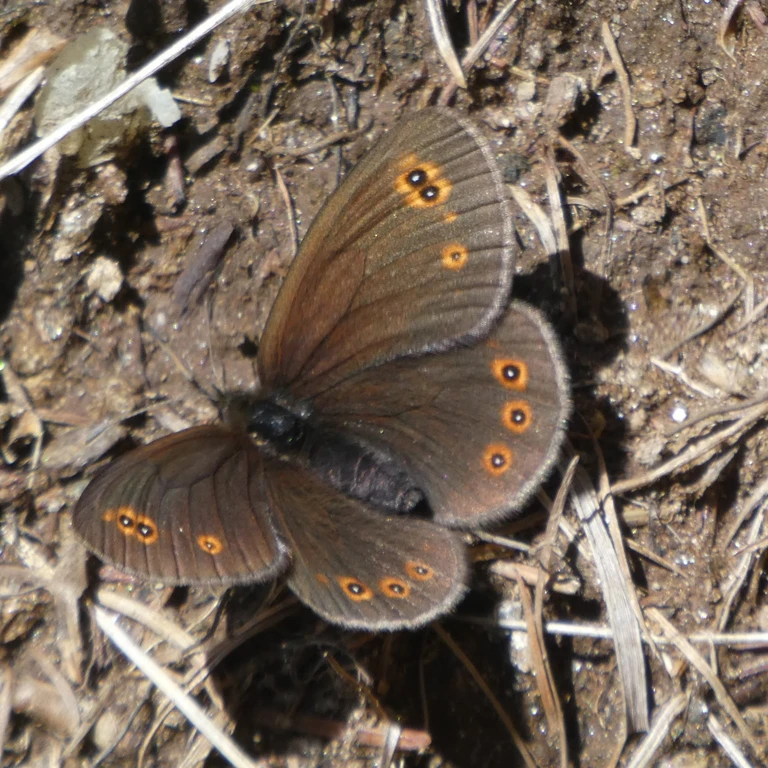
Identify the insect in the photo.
Erebia medusa
